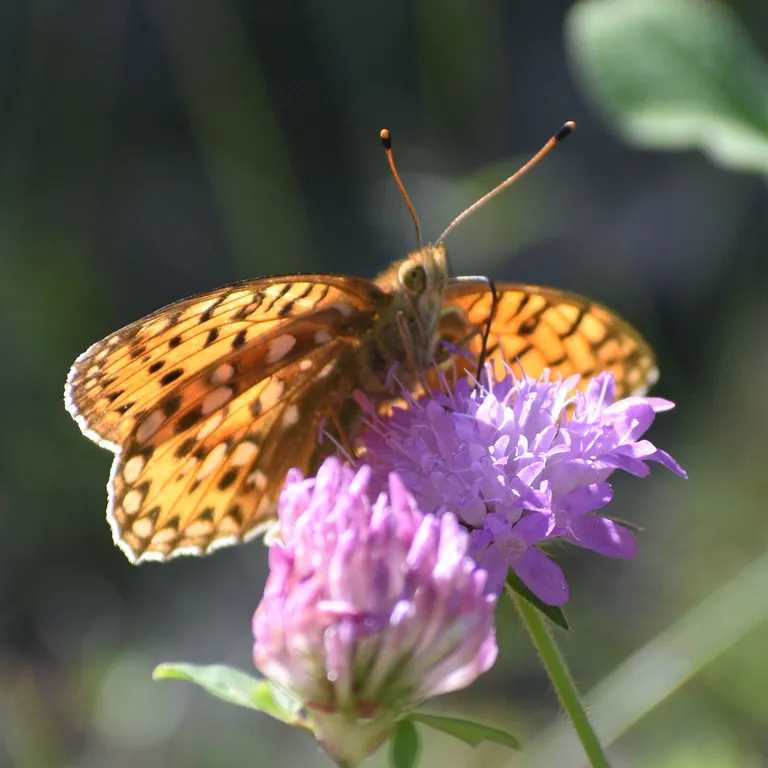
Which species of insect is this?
Speyeria aglaja
